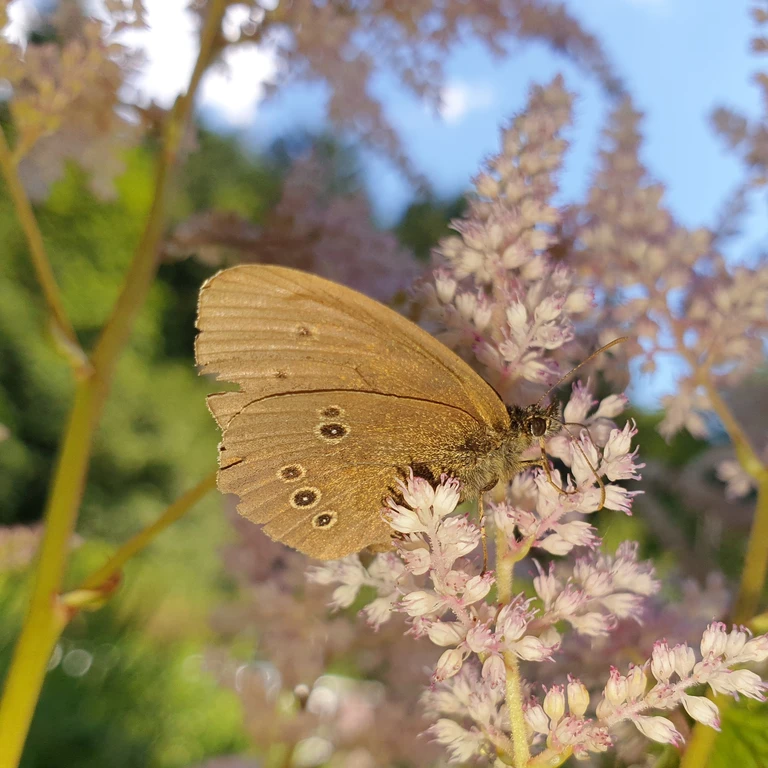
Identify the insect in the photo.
Aphantopus hyperantus
